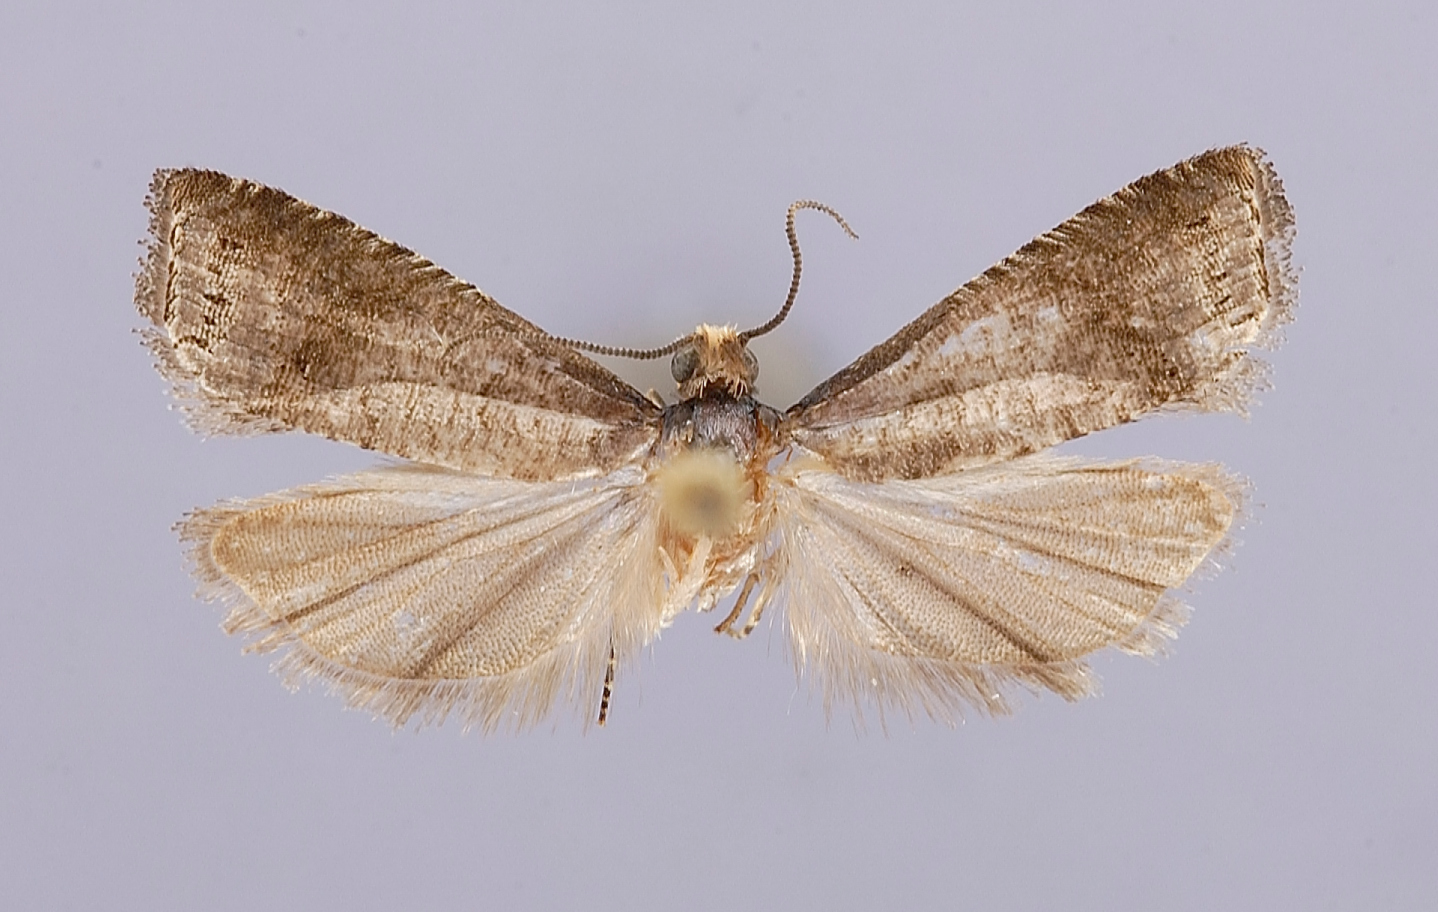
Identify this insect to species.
Notocelia donaldana
